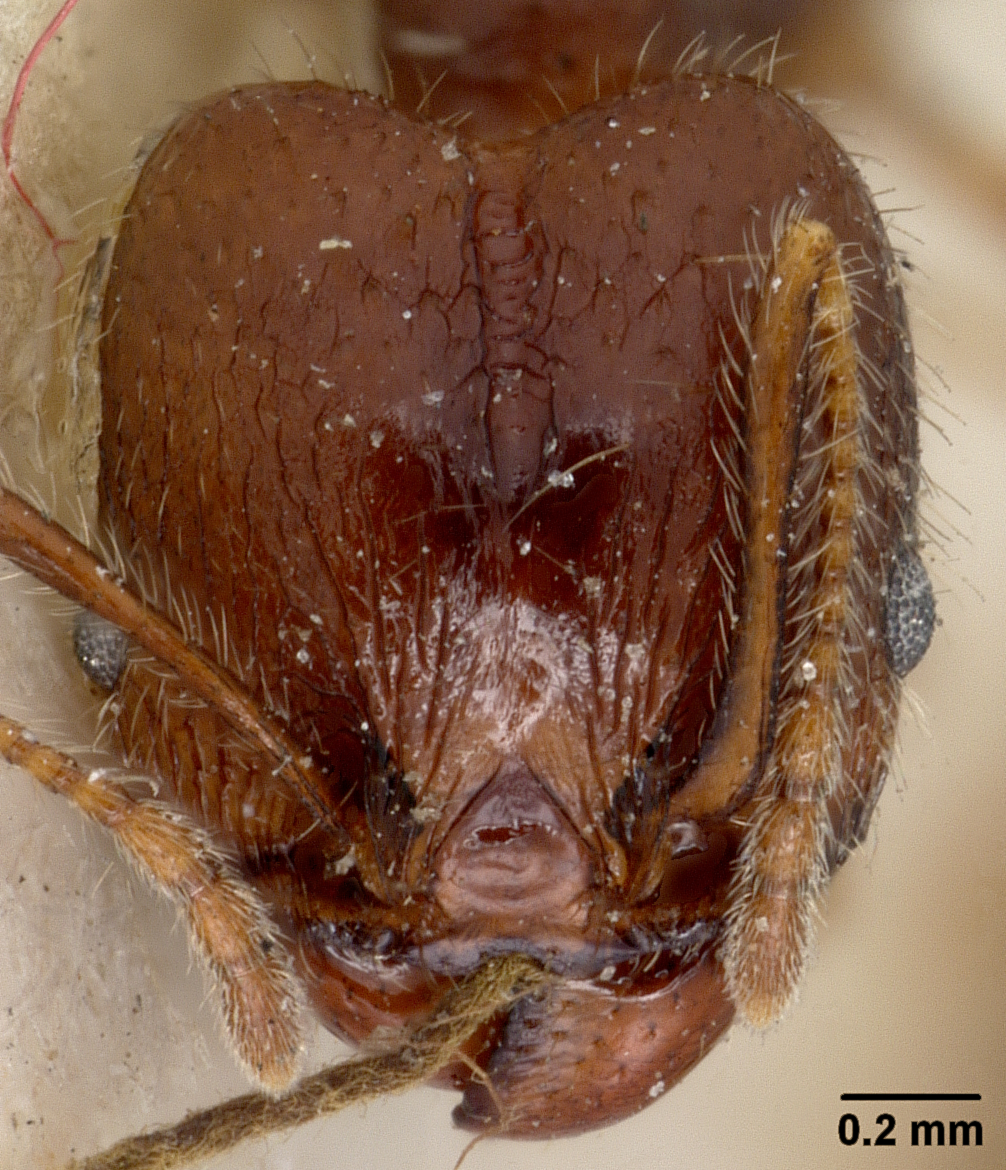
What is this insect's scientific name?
Pheidole hyatti
